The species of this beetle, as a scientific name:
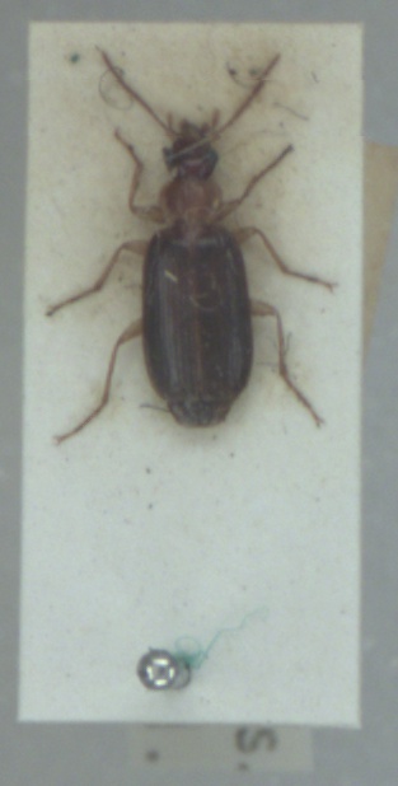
Dromius meridionalis
